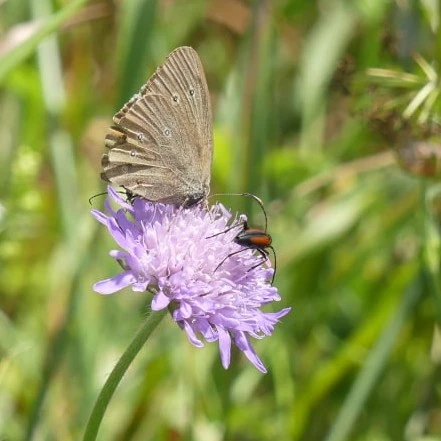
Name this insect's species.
Aphantopus hyperantus
